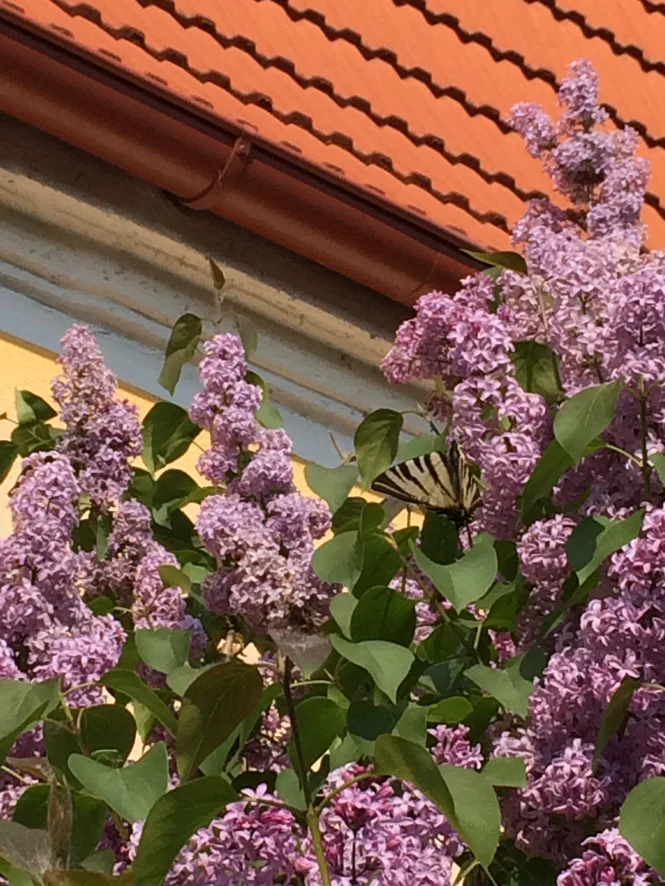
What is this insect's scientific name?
Iphiclides podalirius
